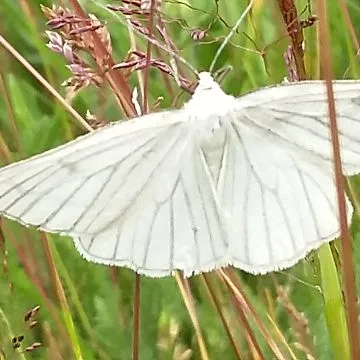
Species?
Siona lineata
